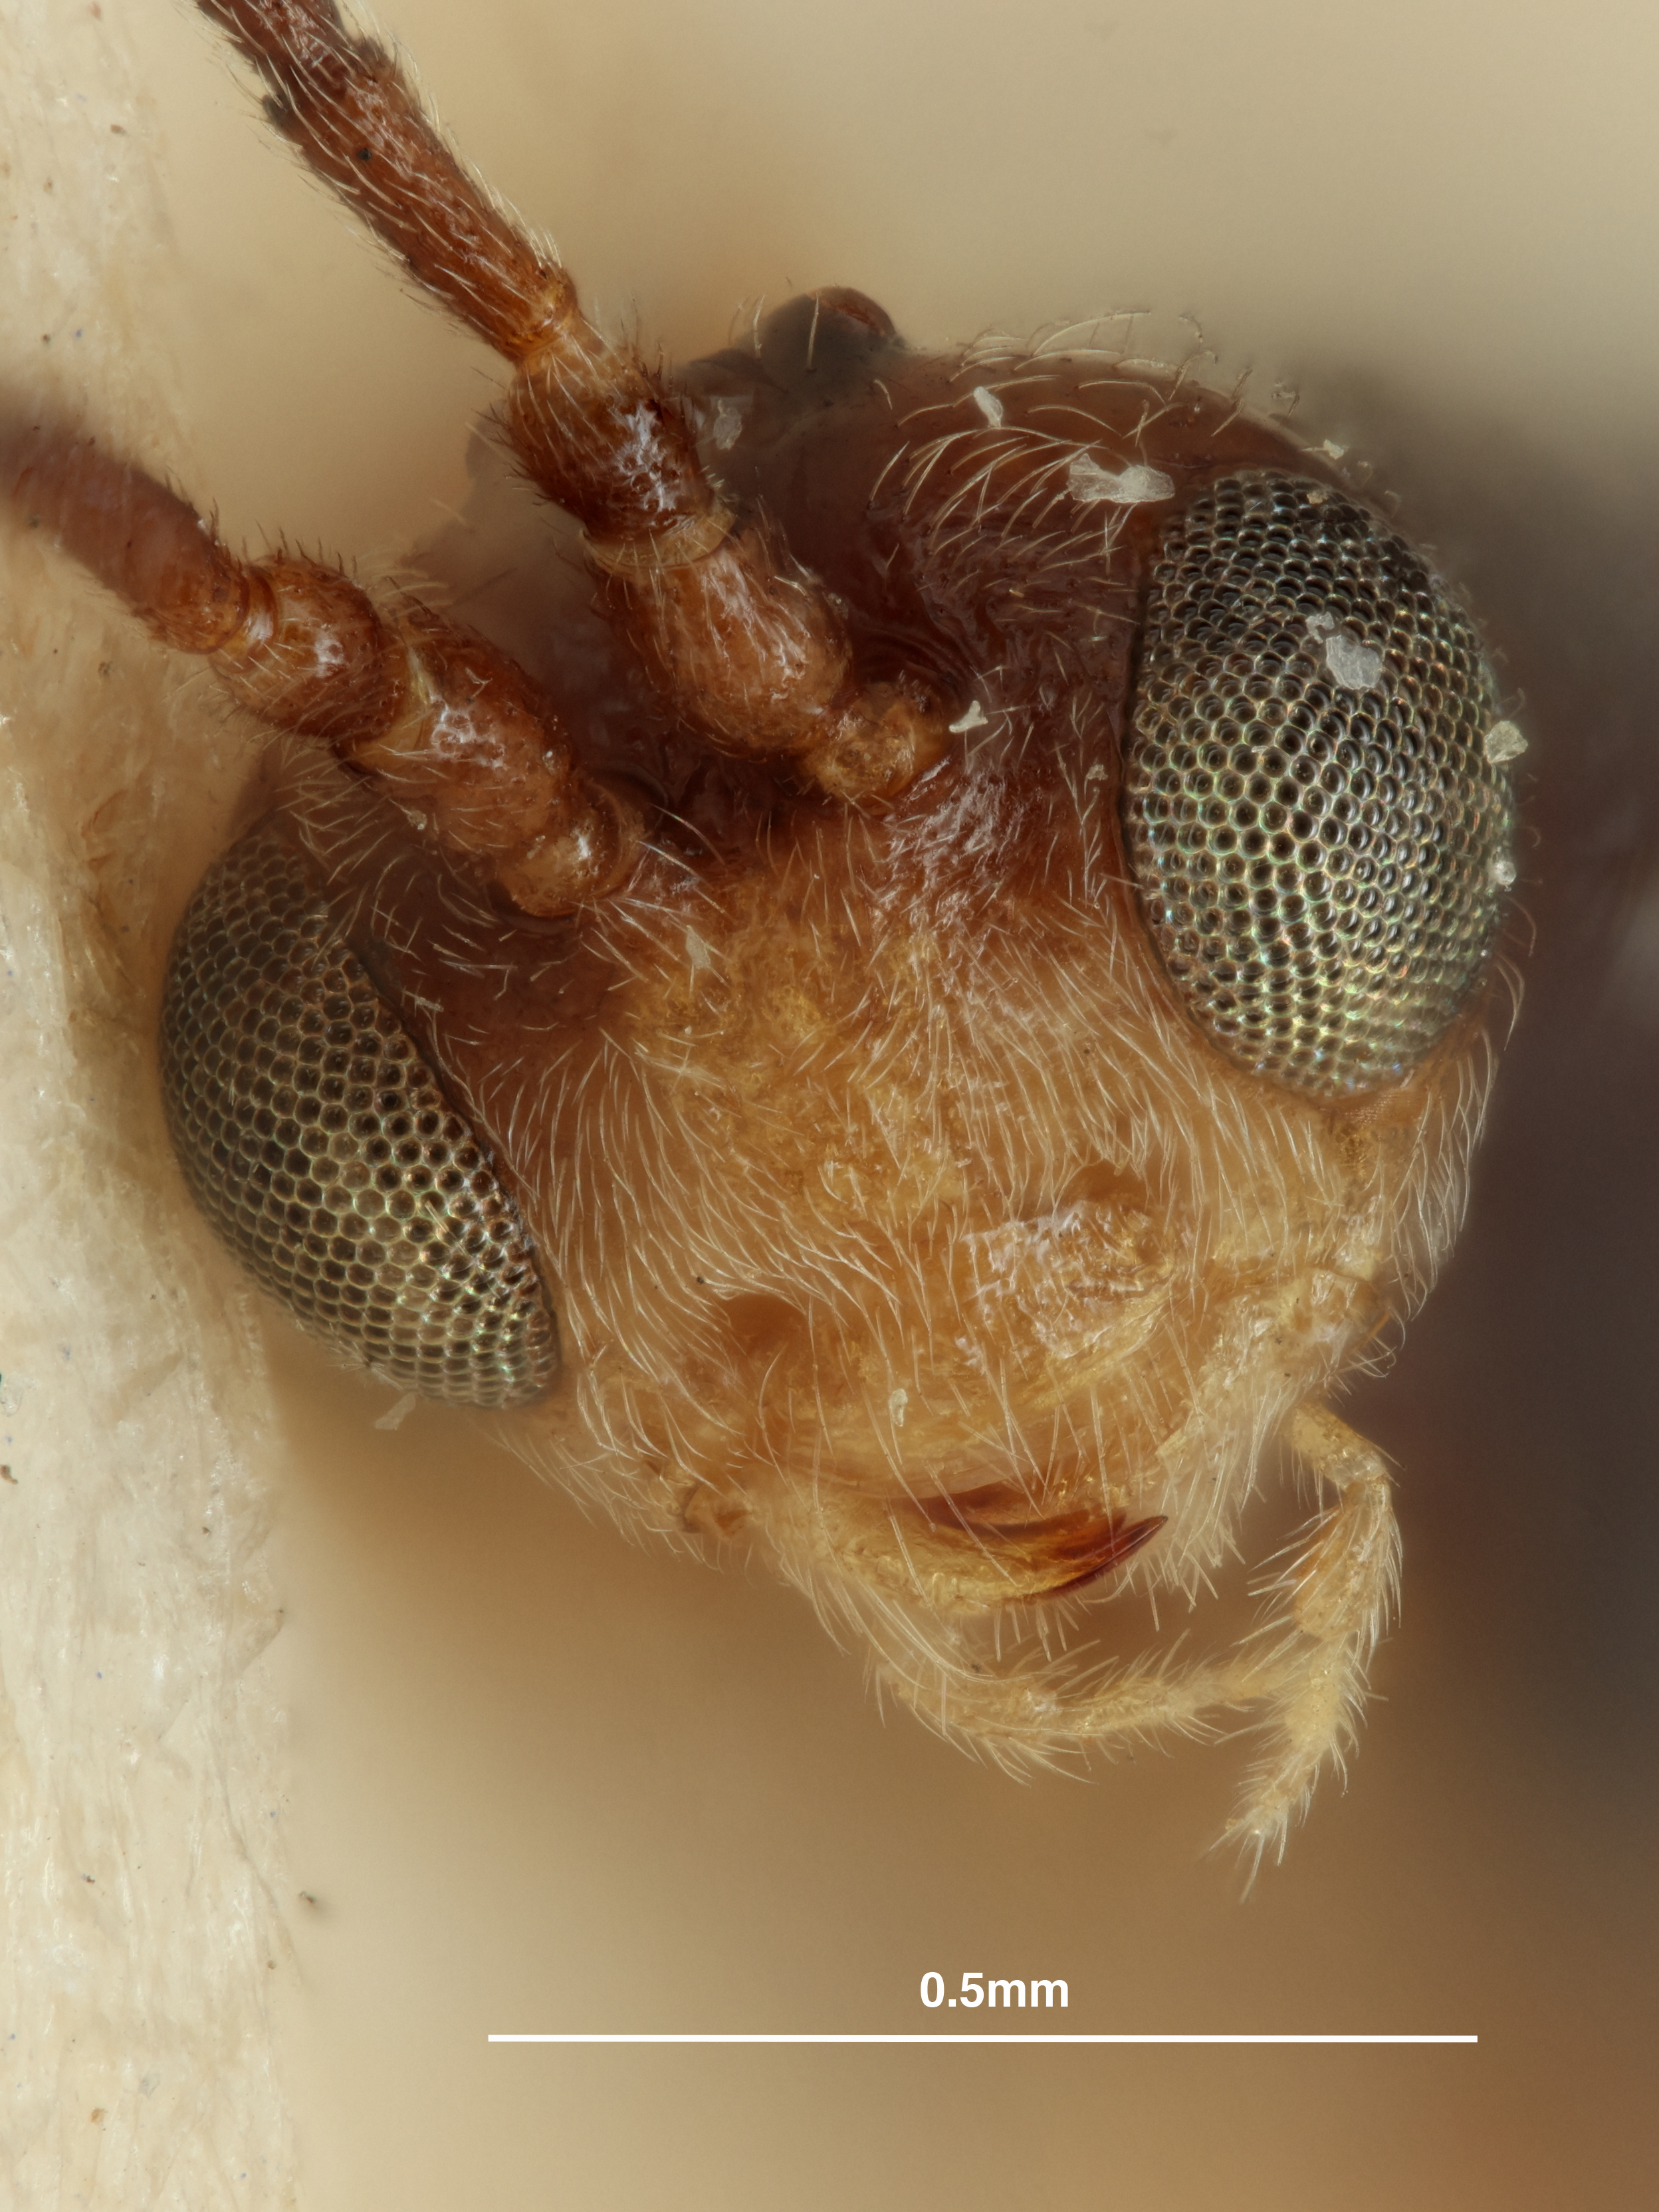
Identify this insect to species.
Perilitus aciculatus
